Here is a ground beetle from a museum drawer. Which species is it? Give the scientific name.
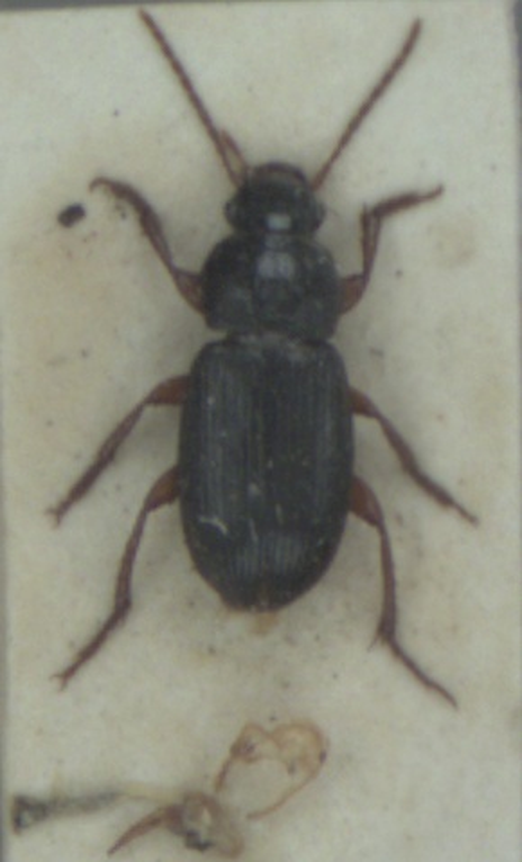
Ophonus azureus
